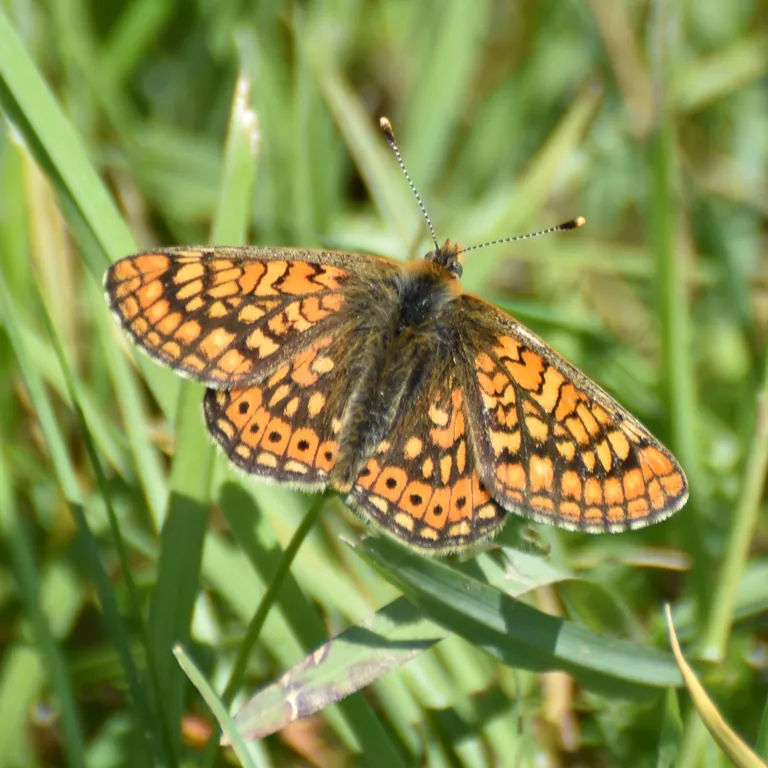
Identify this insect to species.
Euphydryas aurinia
